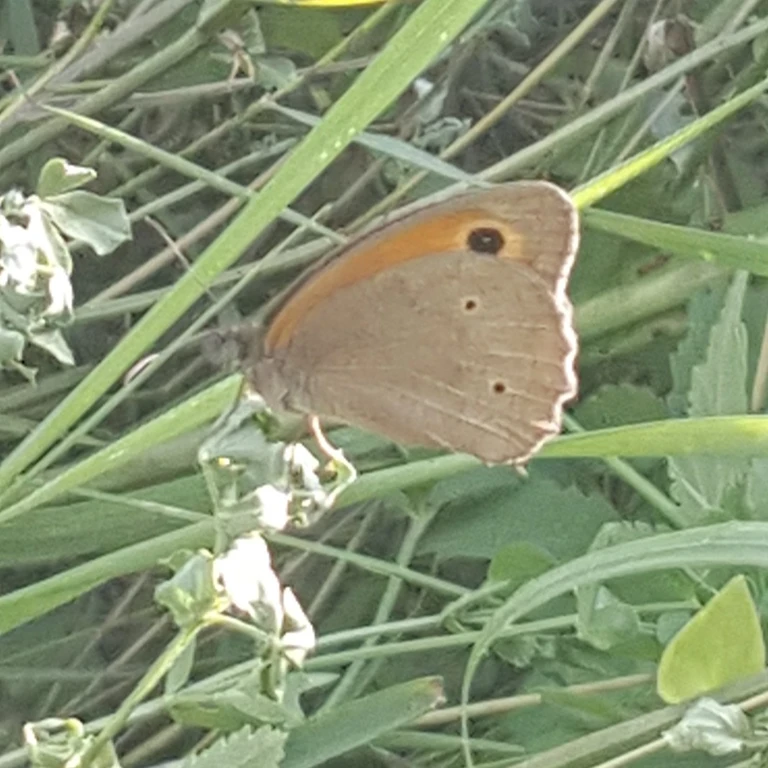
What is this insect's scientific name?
Maniola jurtina
